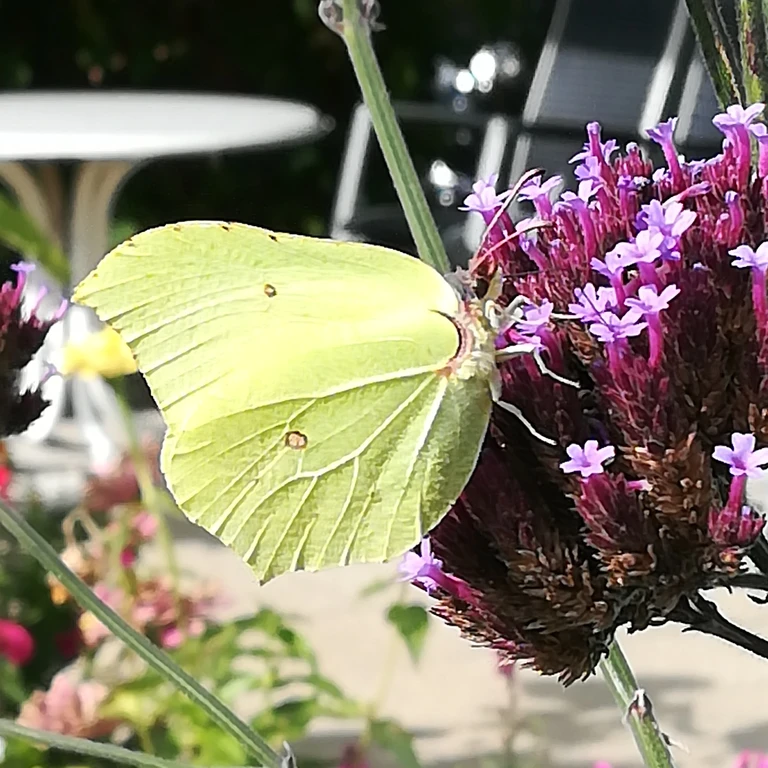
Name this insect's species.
Gonepteryx rhamni
